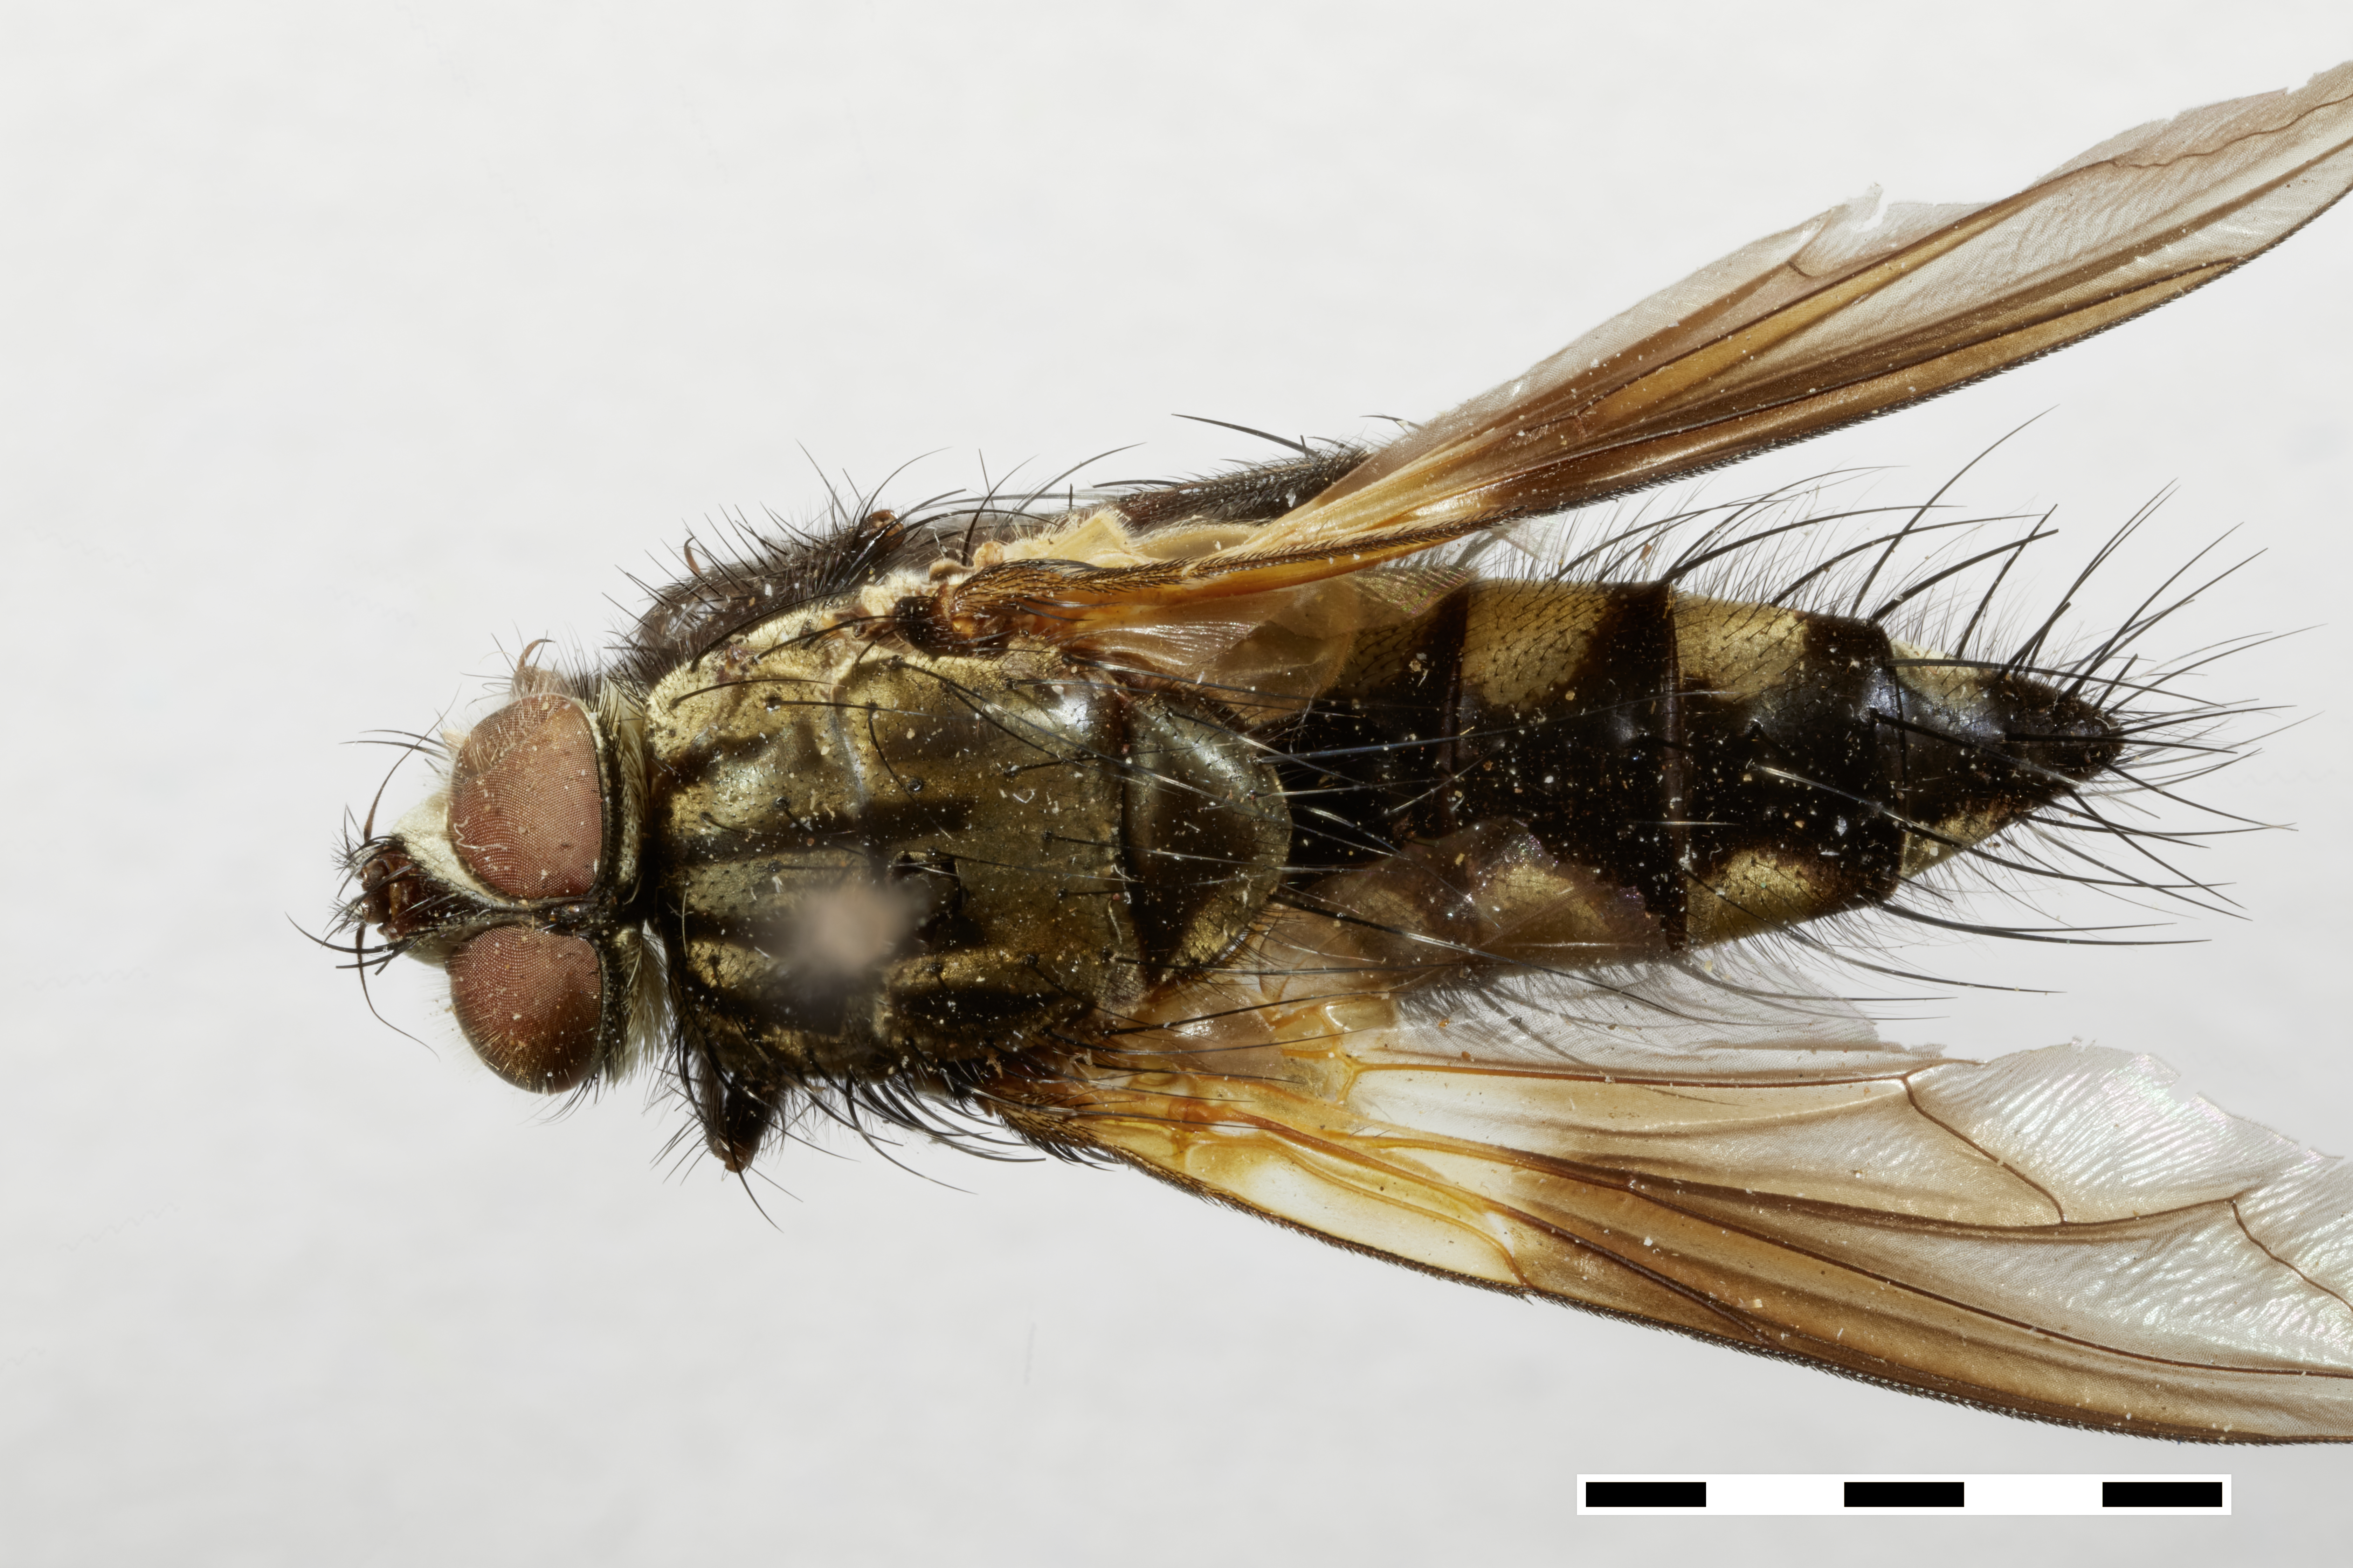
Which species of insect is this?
Pseudeuantha octomaculata
